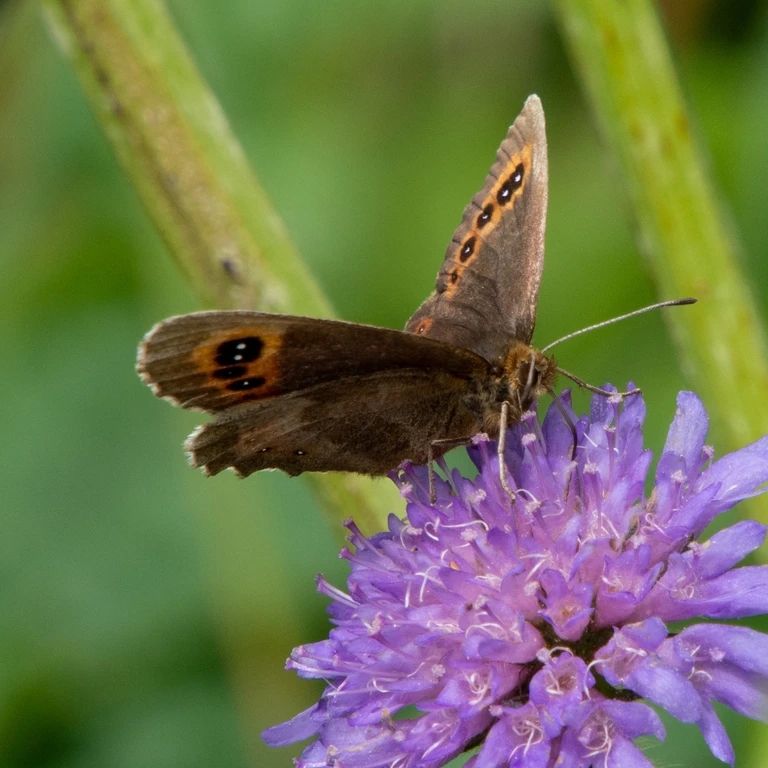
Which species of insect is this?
Erebia aethiops
